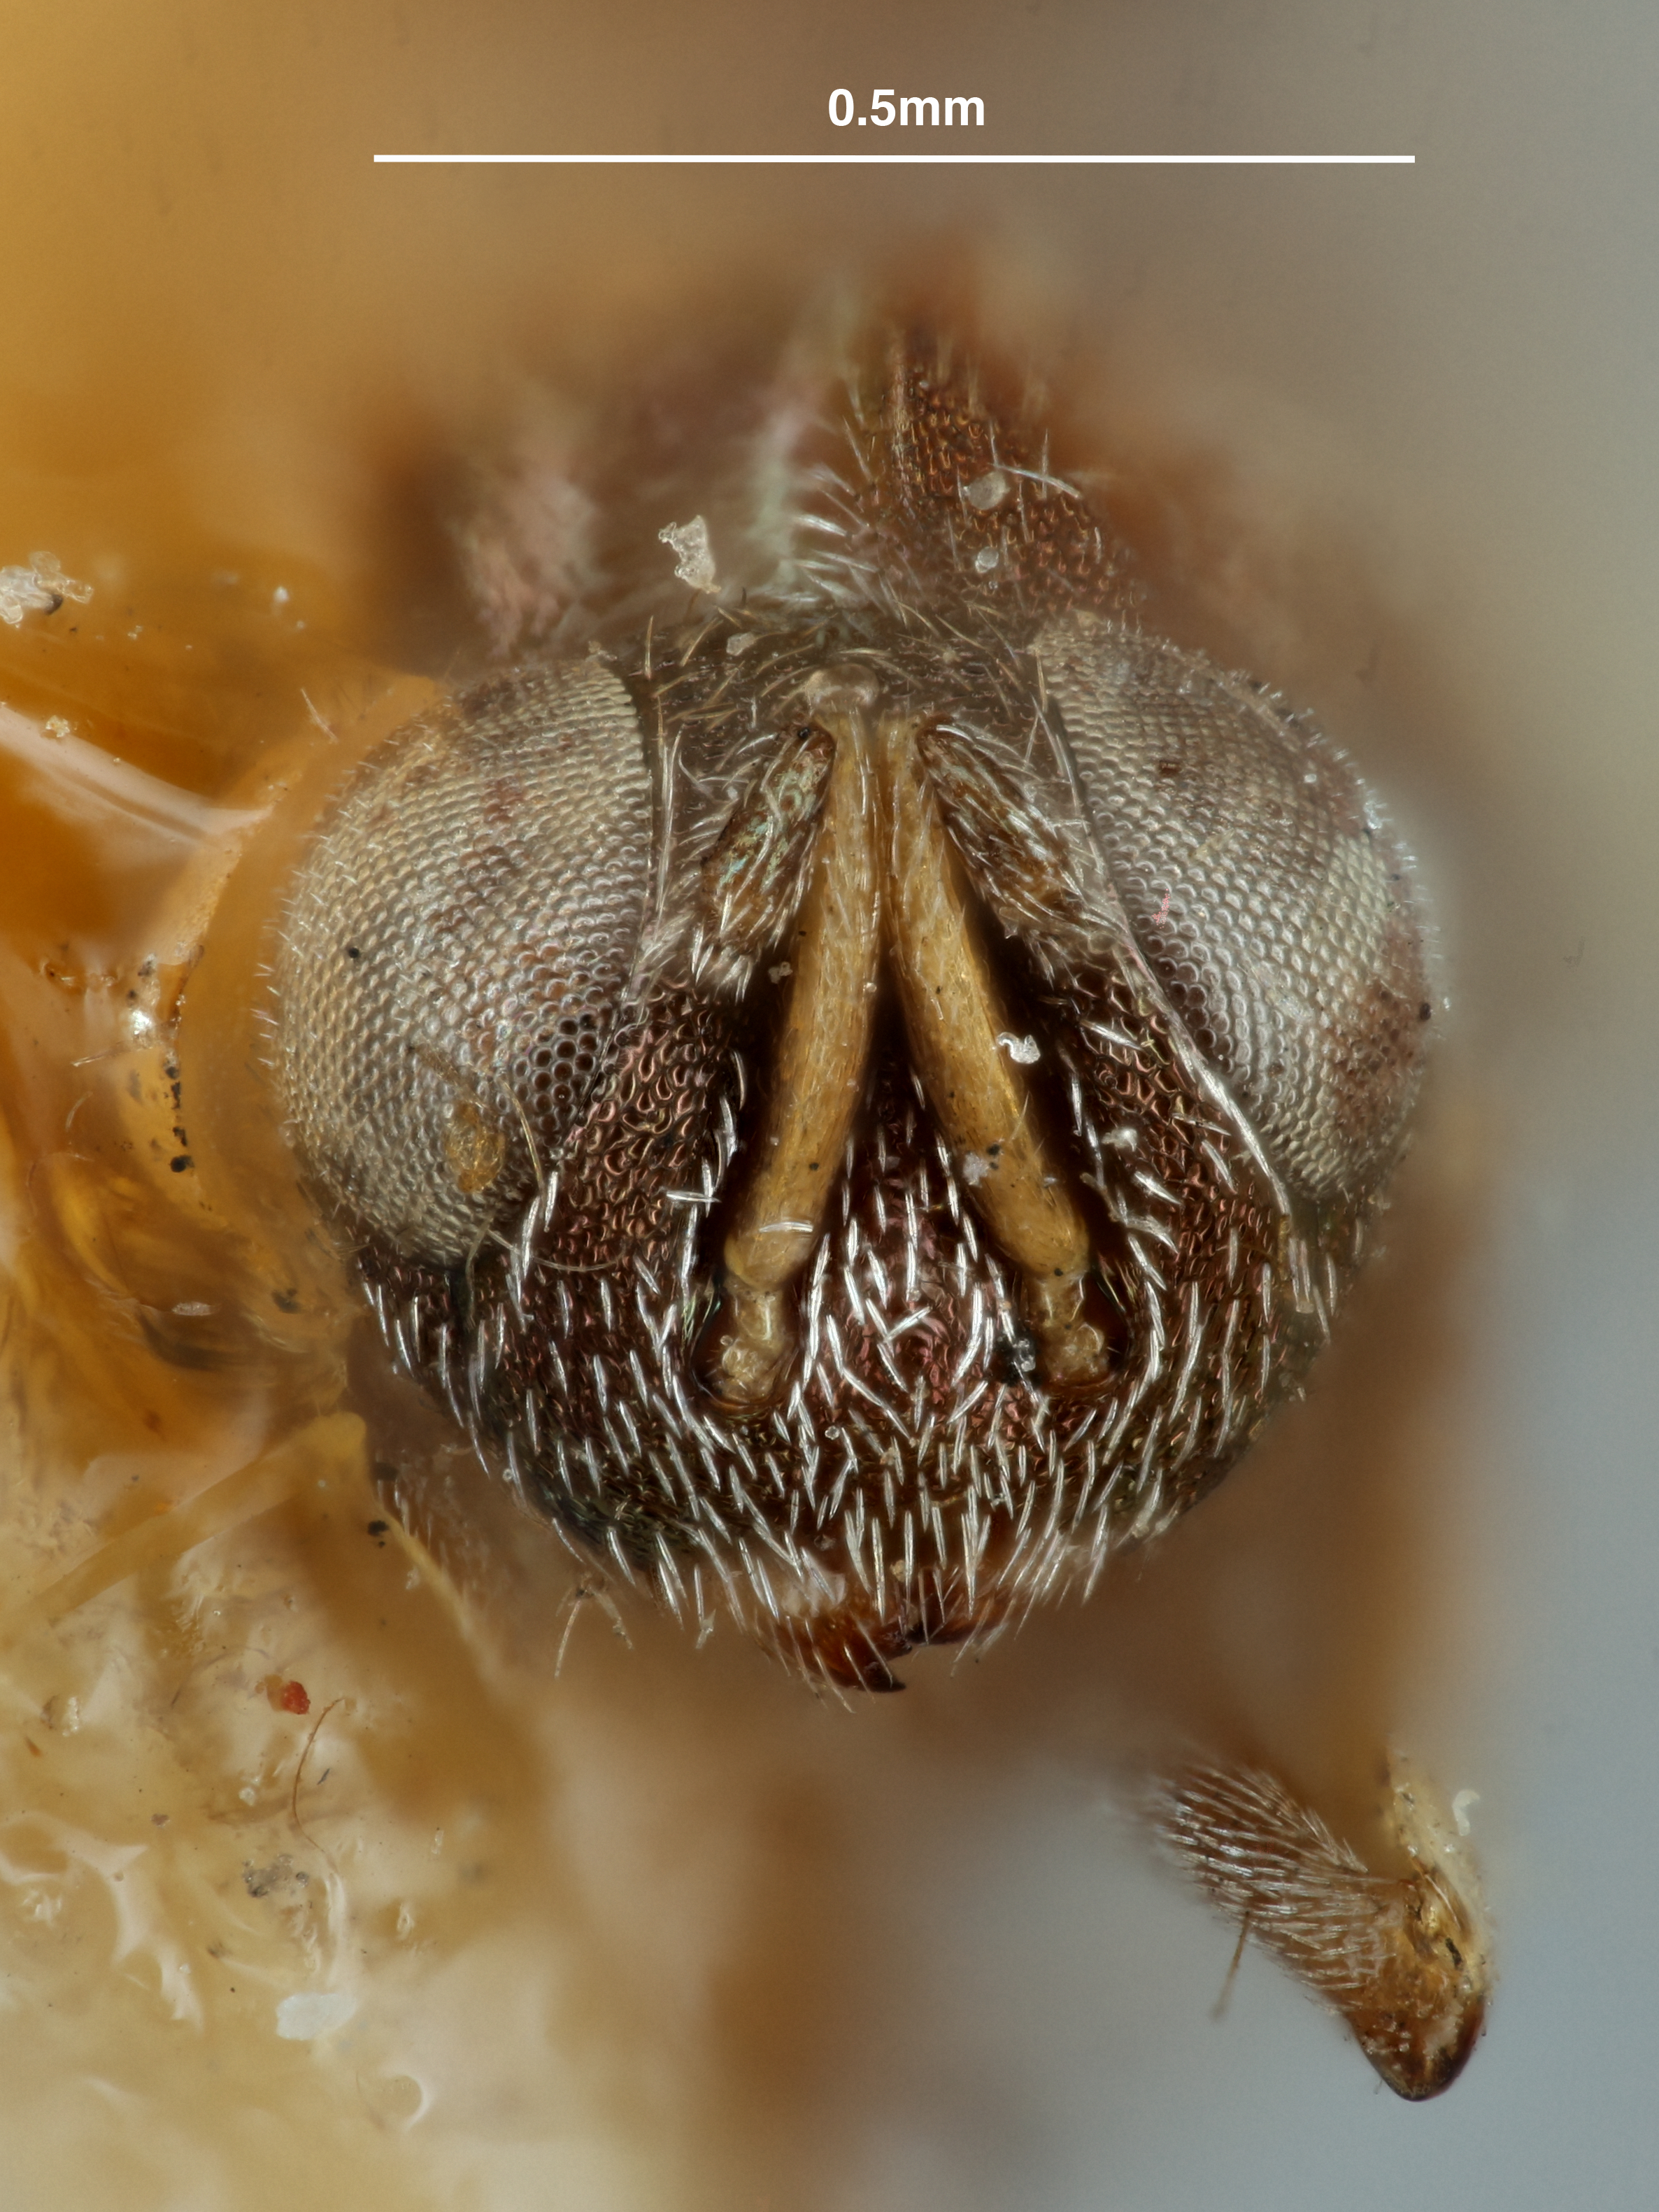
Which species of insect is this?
Eupelmus gemmarii
